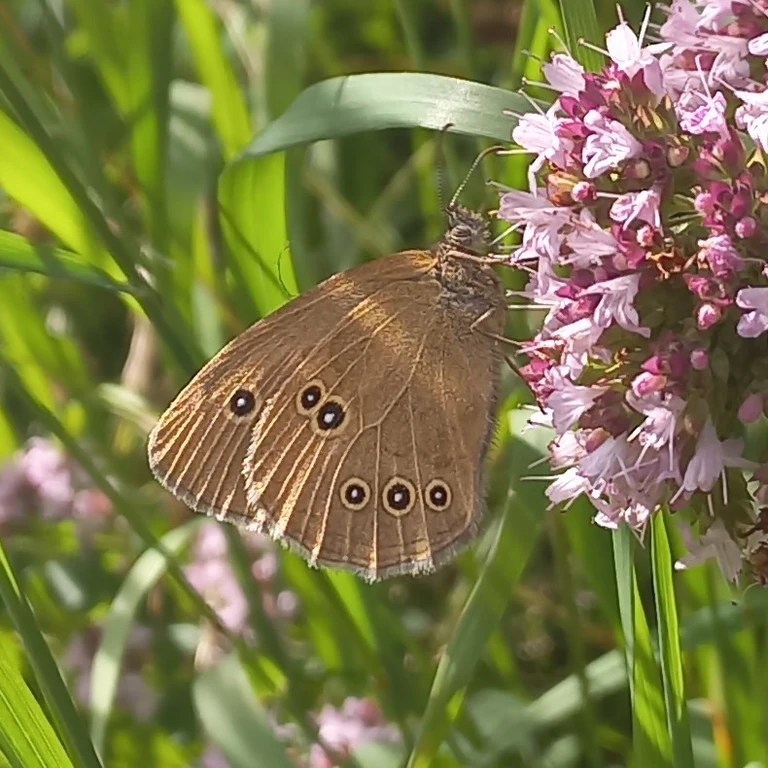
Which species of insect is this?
Aphantopus hyperantus
